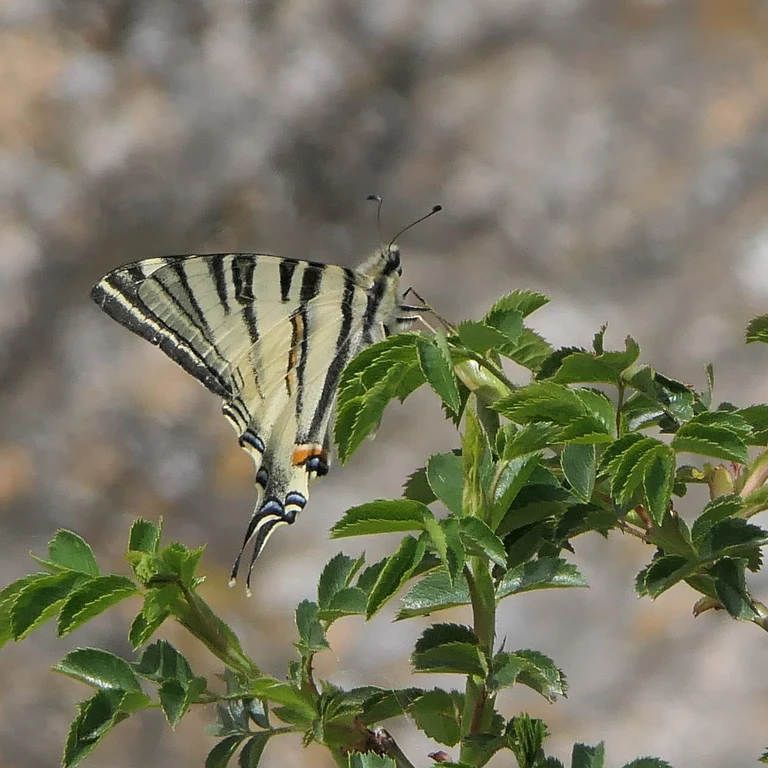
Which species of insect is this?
Iphiclides podalirius
